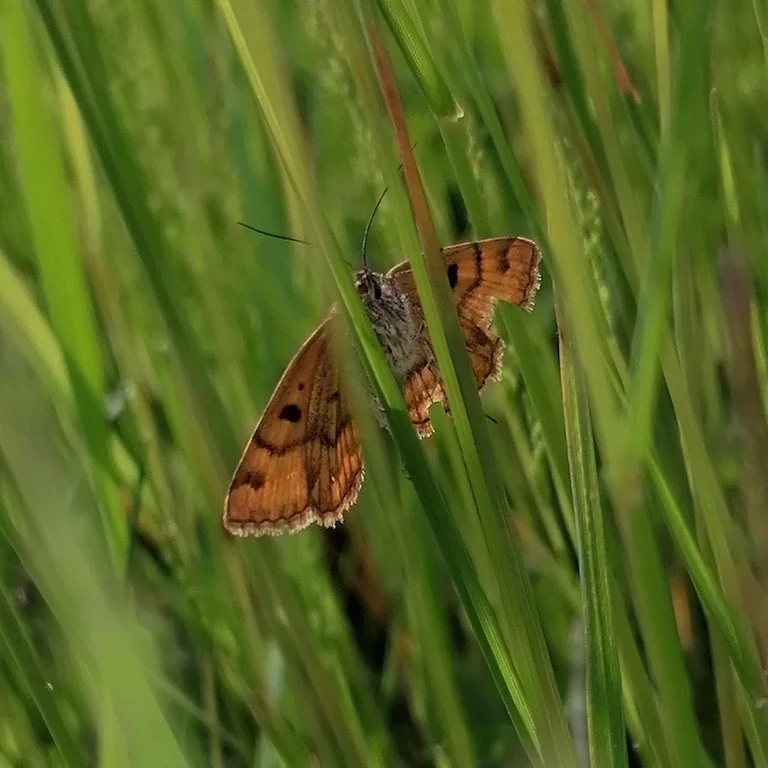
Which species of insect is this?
Euclidia glyphica
